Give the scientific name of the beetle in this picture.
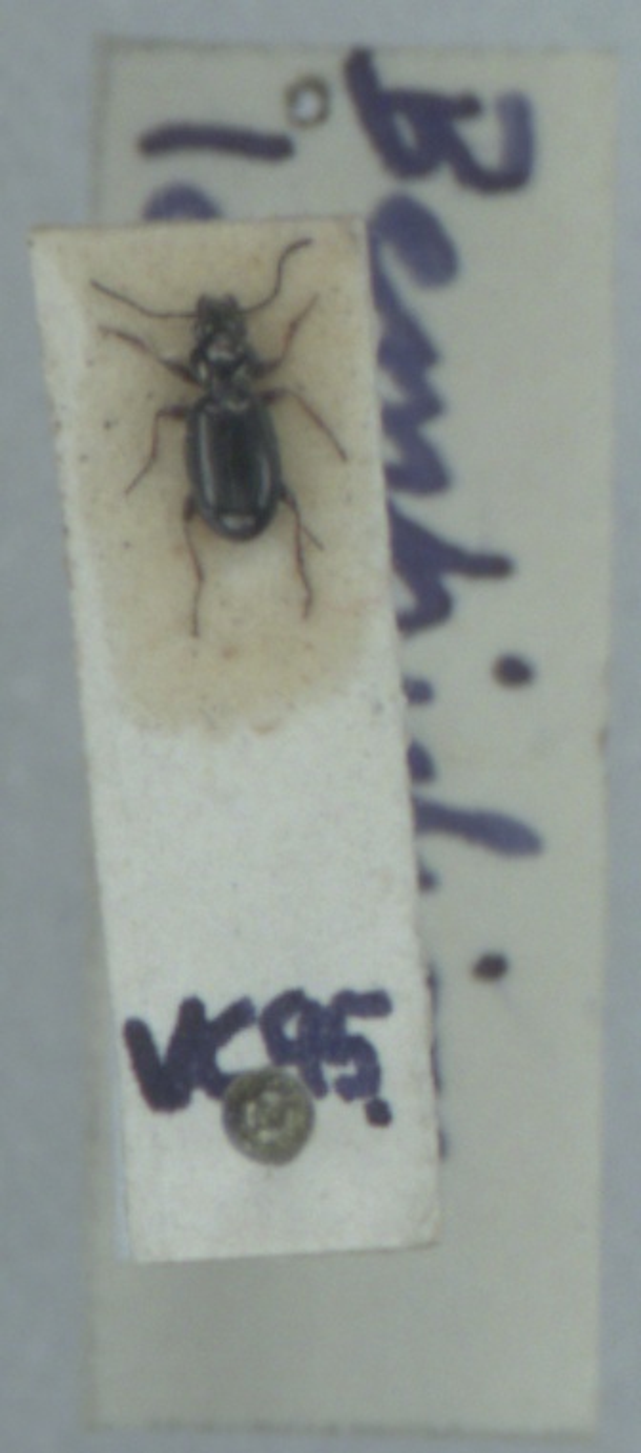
Bembidion lampros
